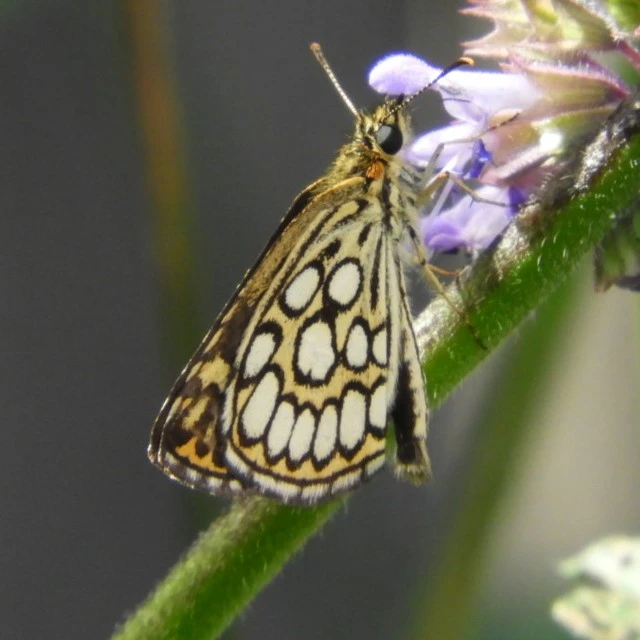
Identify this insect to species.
Heteropterus morpheus
